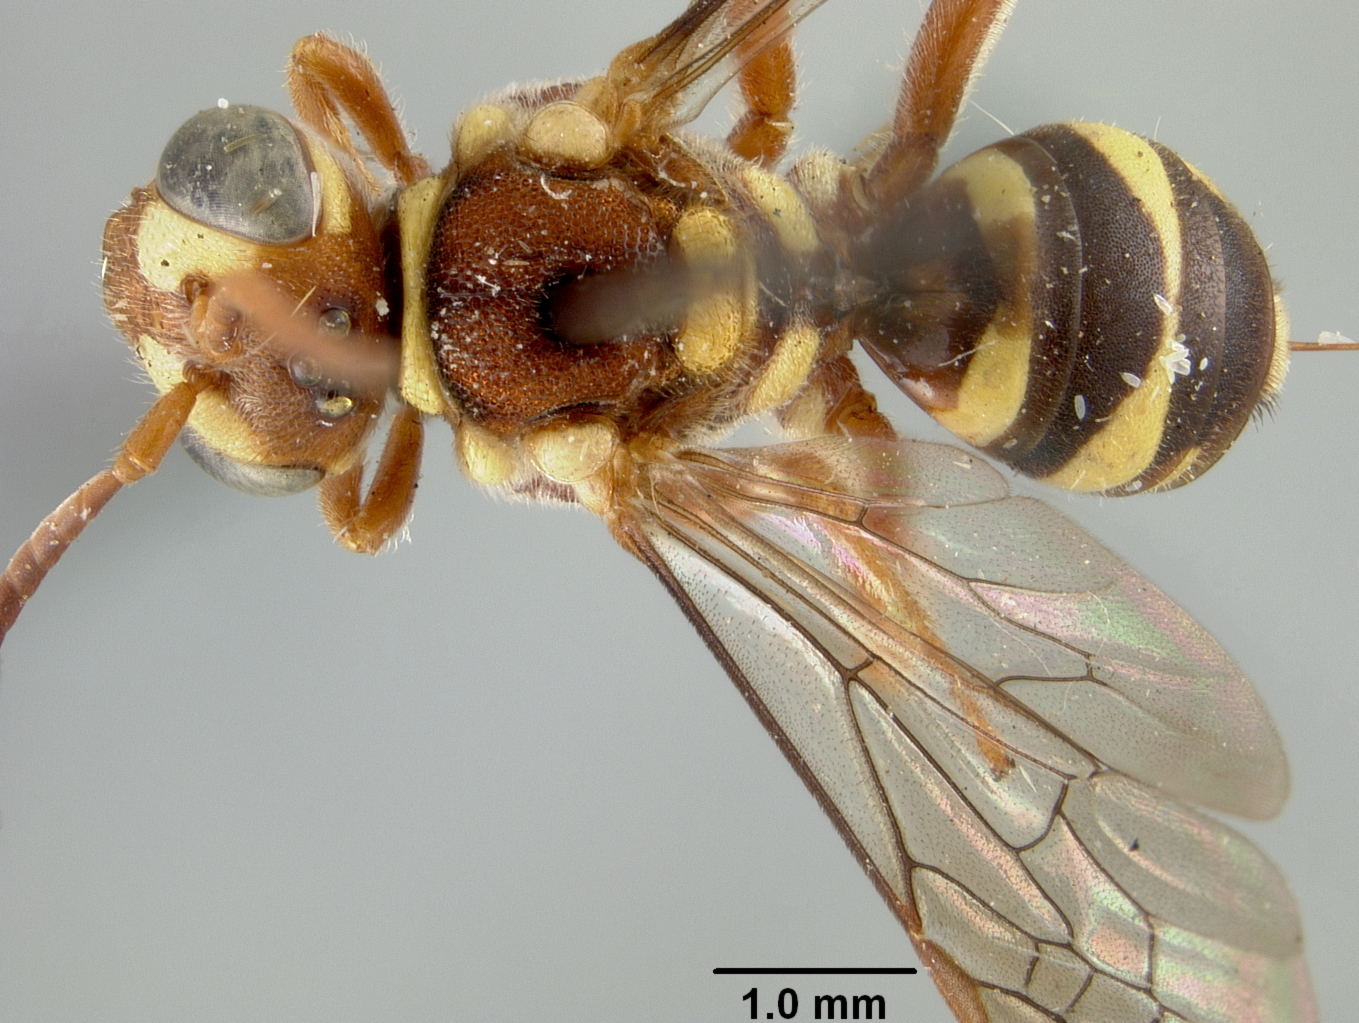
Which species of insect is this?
Nomada jamaicensis
